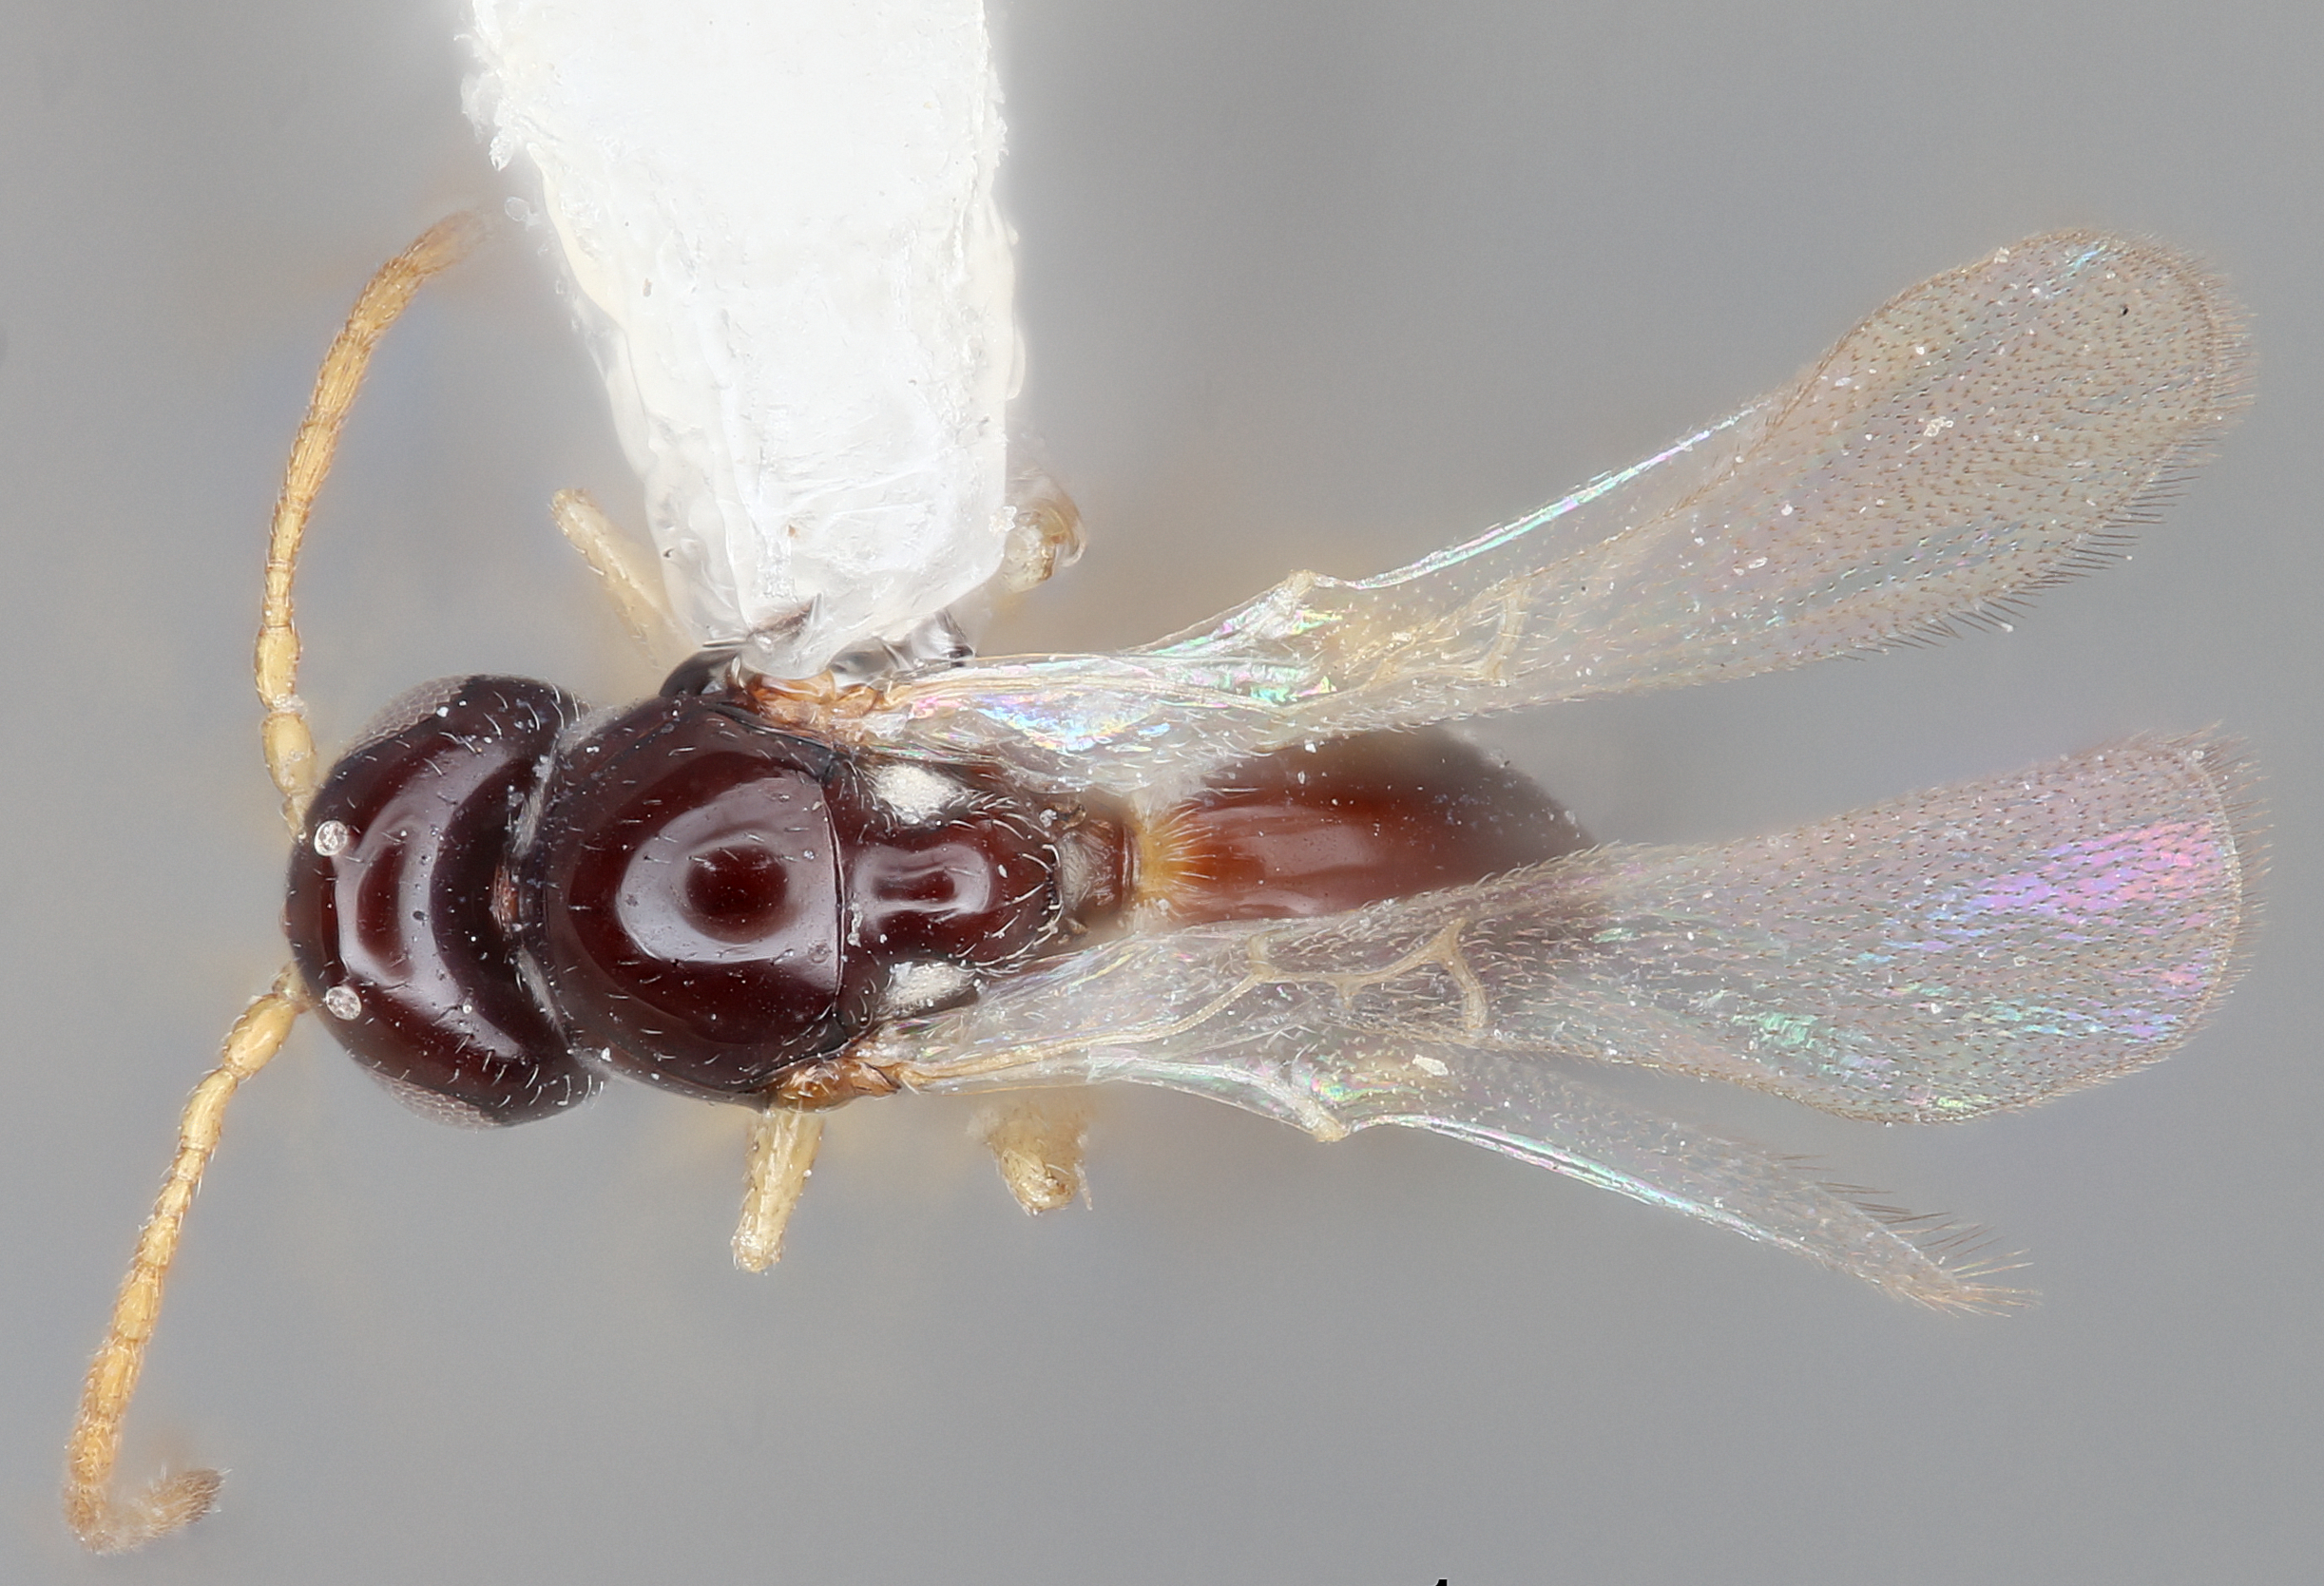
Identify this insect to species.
Dilyta rathmanae
